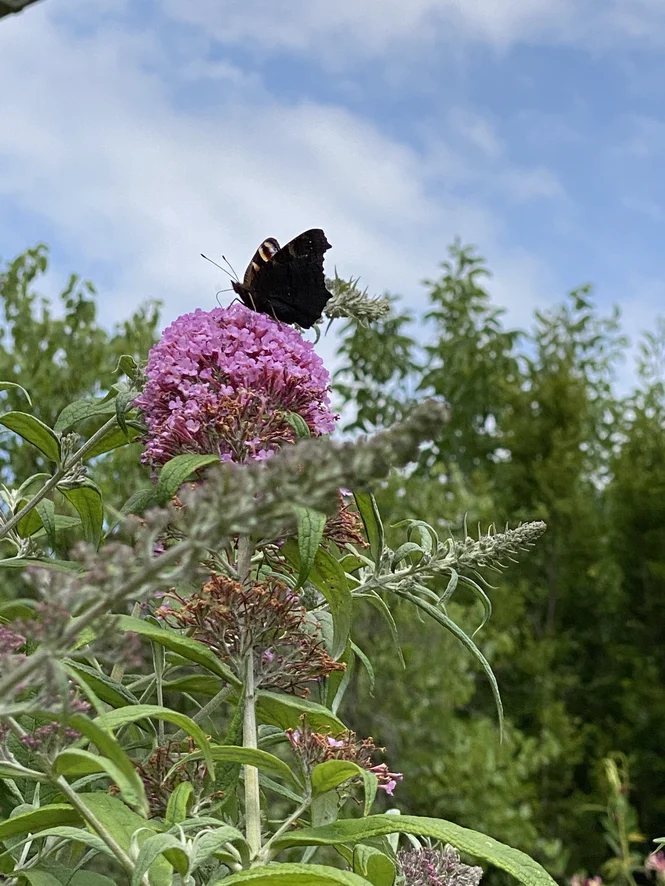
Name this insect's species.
Aglais io
